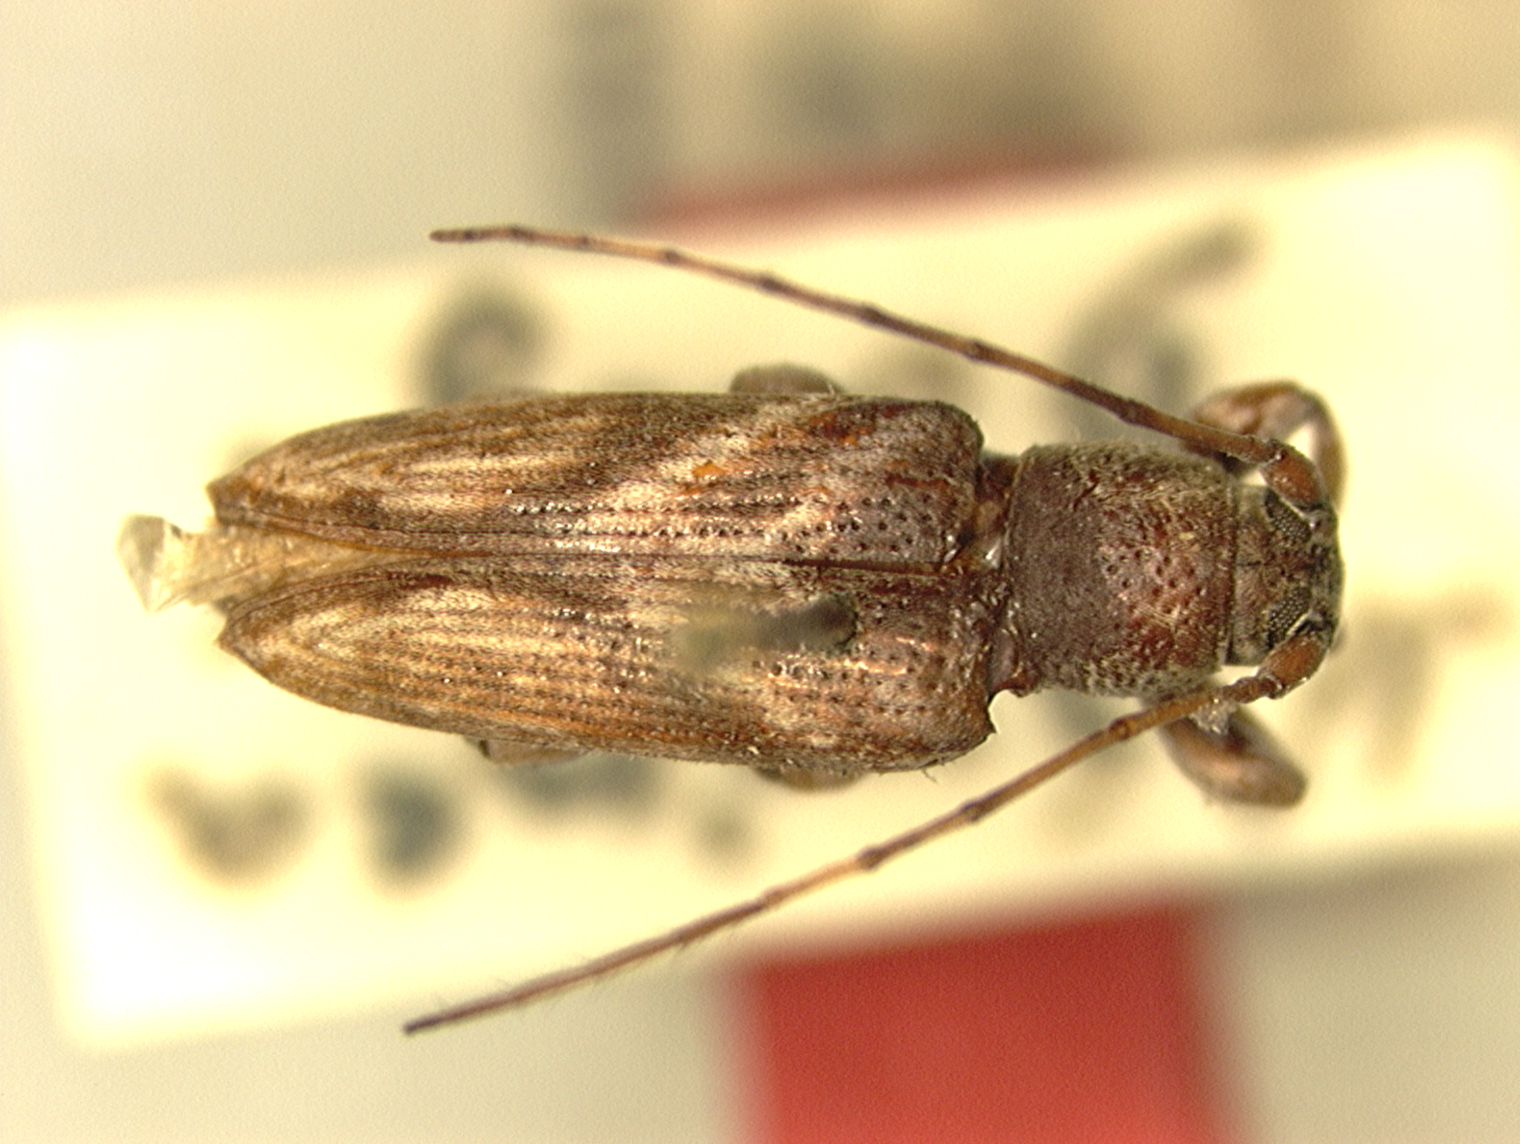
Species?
Sybra albovittata
